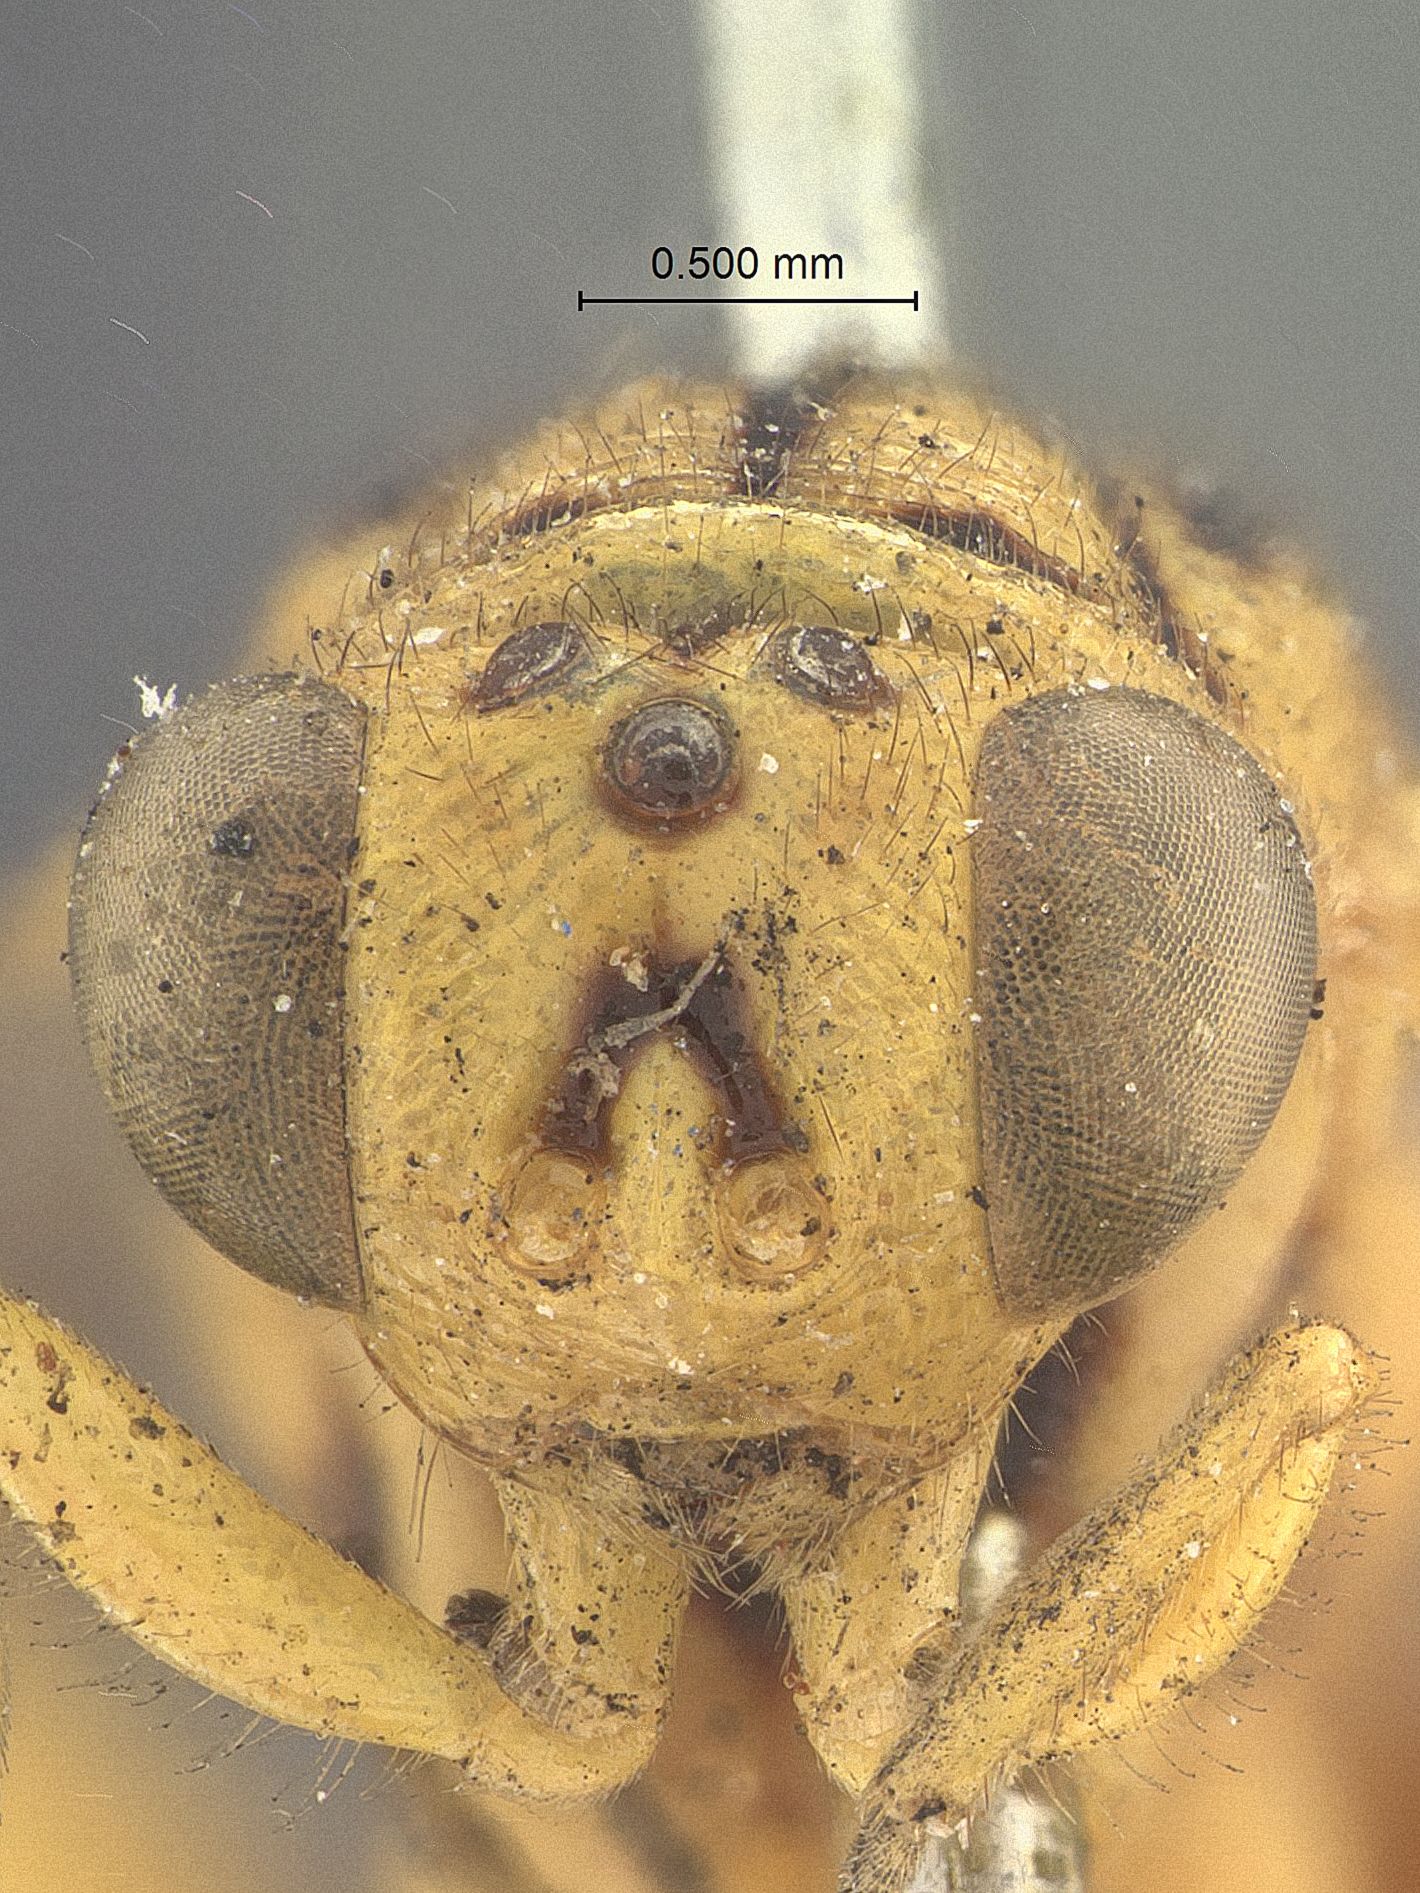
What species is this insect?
Smicra mariae
